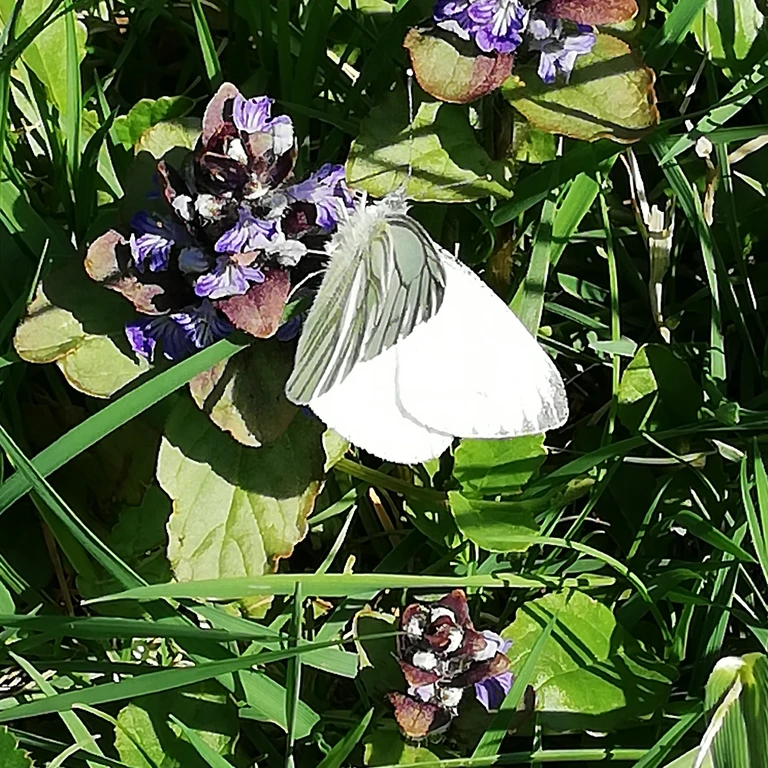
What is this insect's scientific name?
Pieris napi
